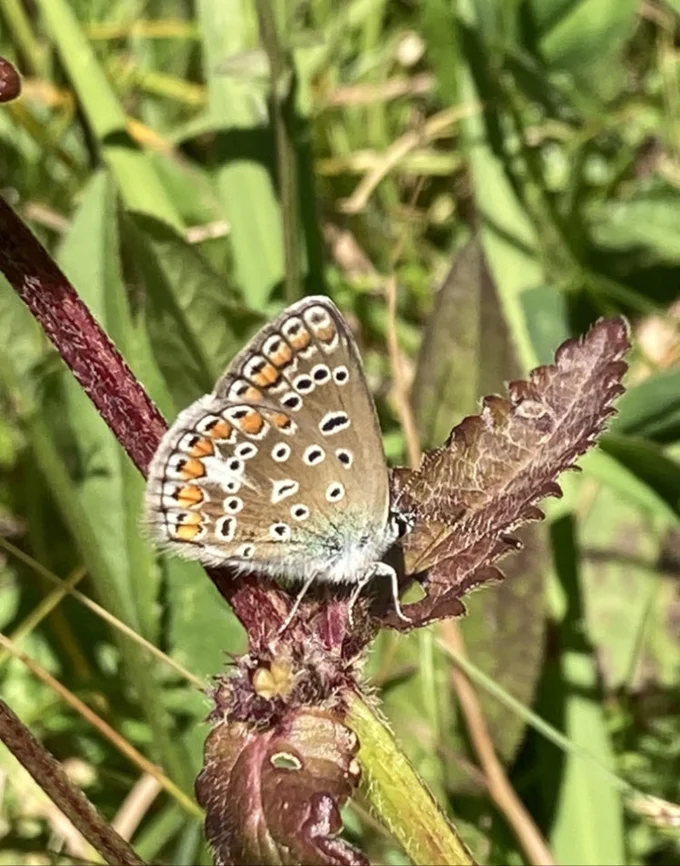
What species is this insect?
Polyommatus icarus
